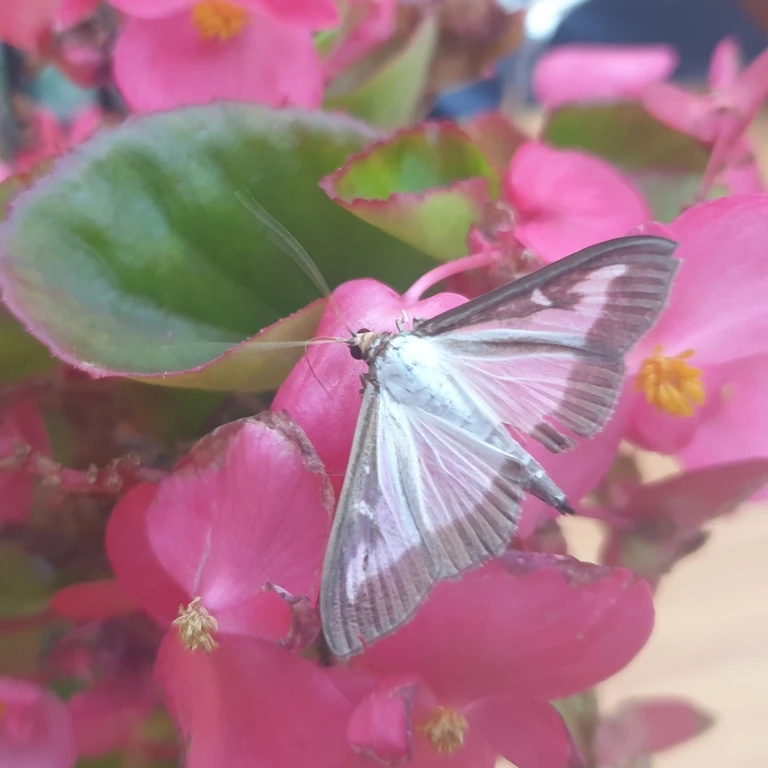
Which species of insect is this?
Cydalima perspectalis
